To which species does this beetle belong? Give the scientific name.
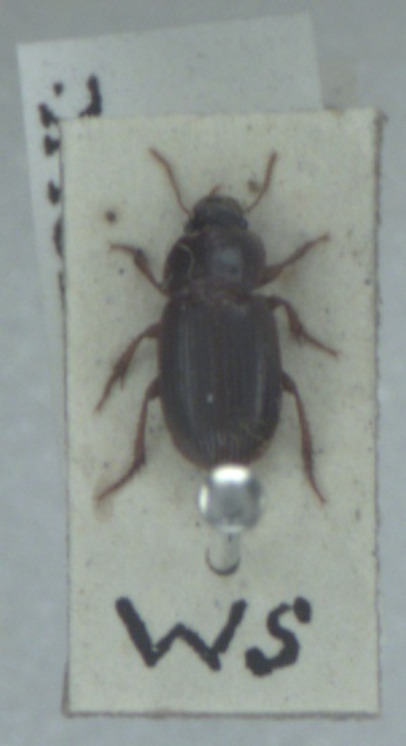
Harpalus pumilus
